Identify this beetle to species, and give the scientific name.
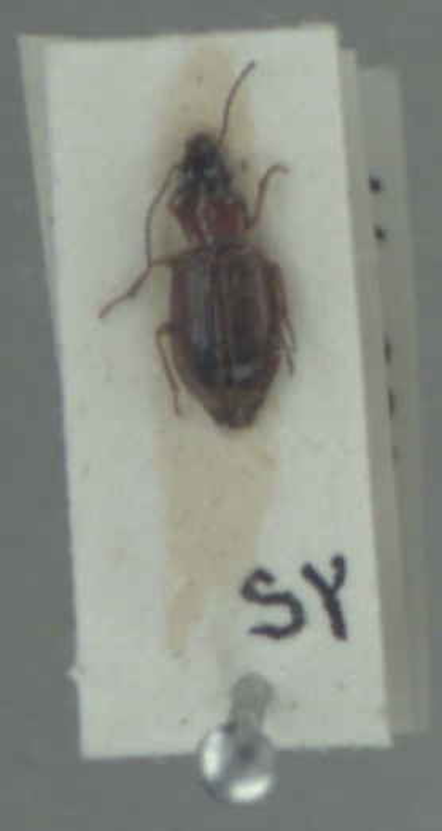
Dicheirotrichus placidus
